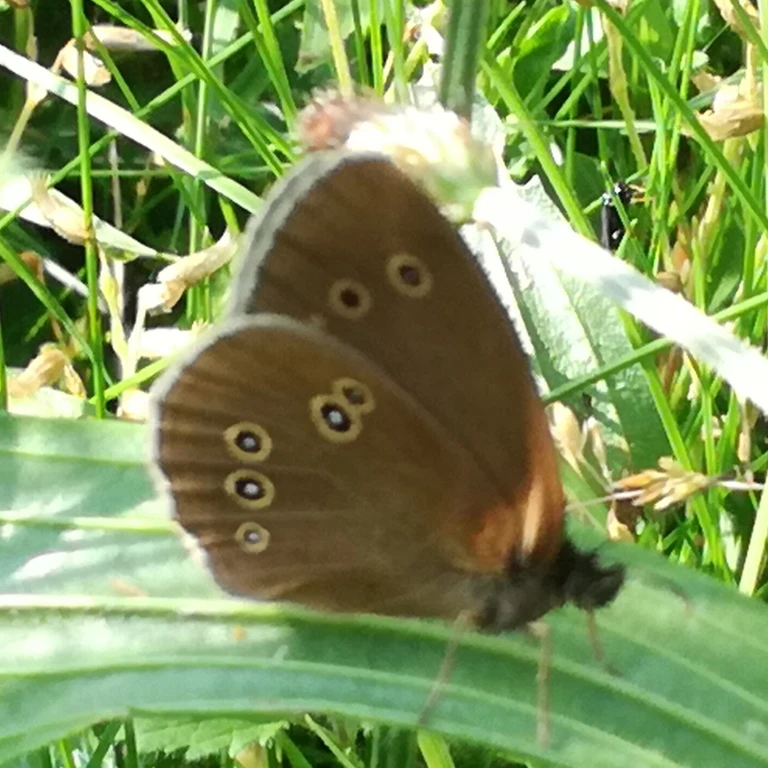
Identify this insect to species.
Aphantopus hyperantus
